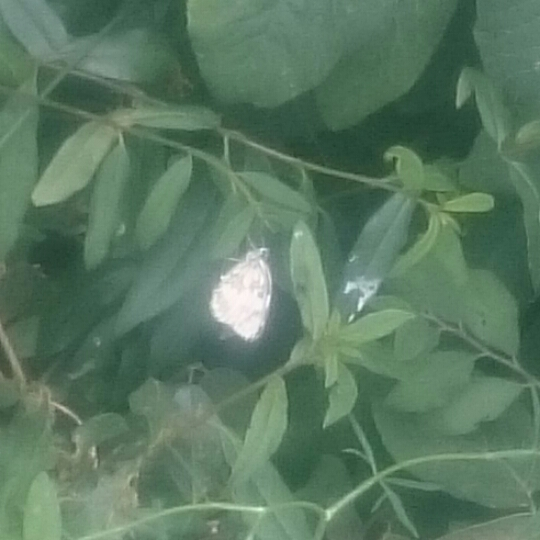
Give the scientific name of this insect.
Melanargia galathea
